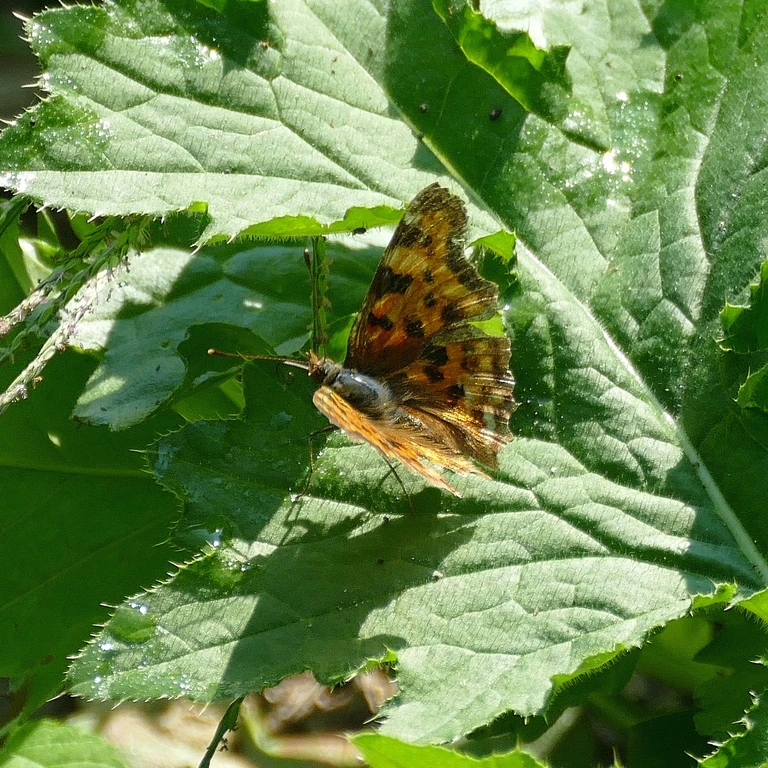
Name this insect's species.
Polygonia c-album
